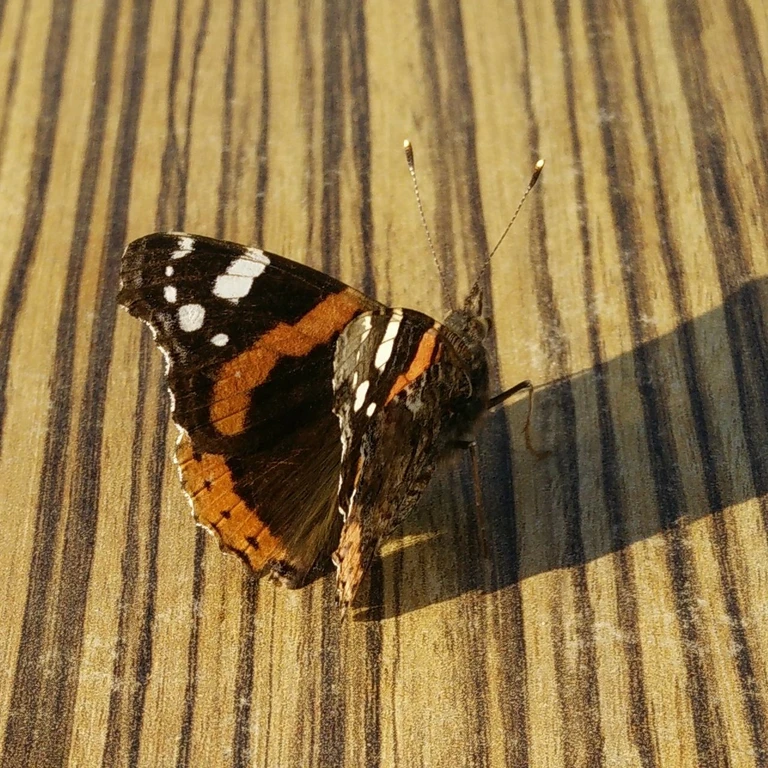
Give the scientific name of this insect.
Vanessa atalanta
